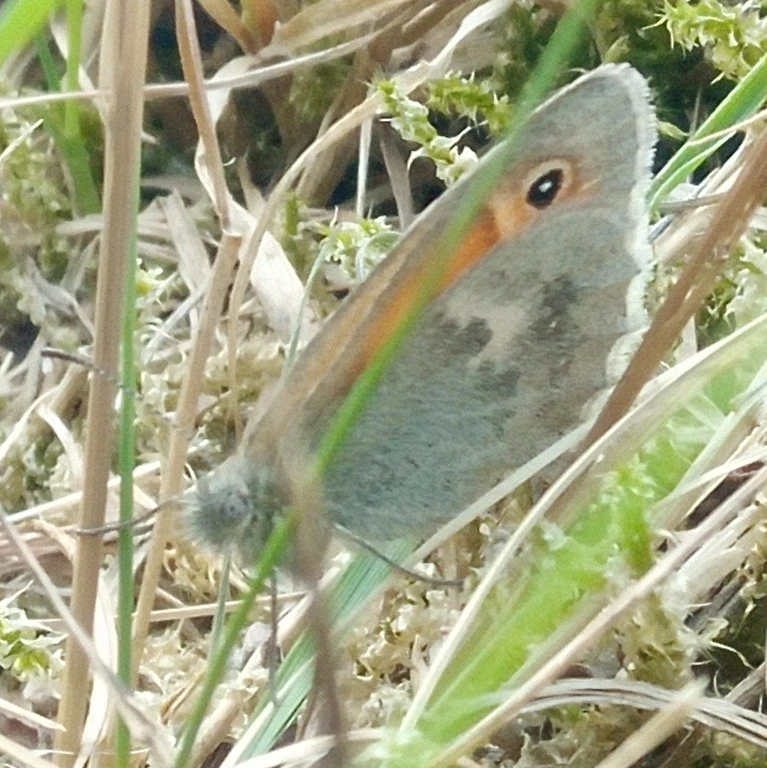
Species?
Coenonympha pamphilus
